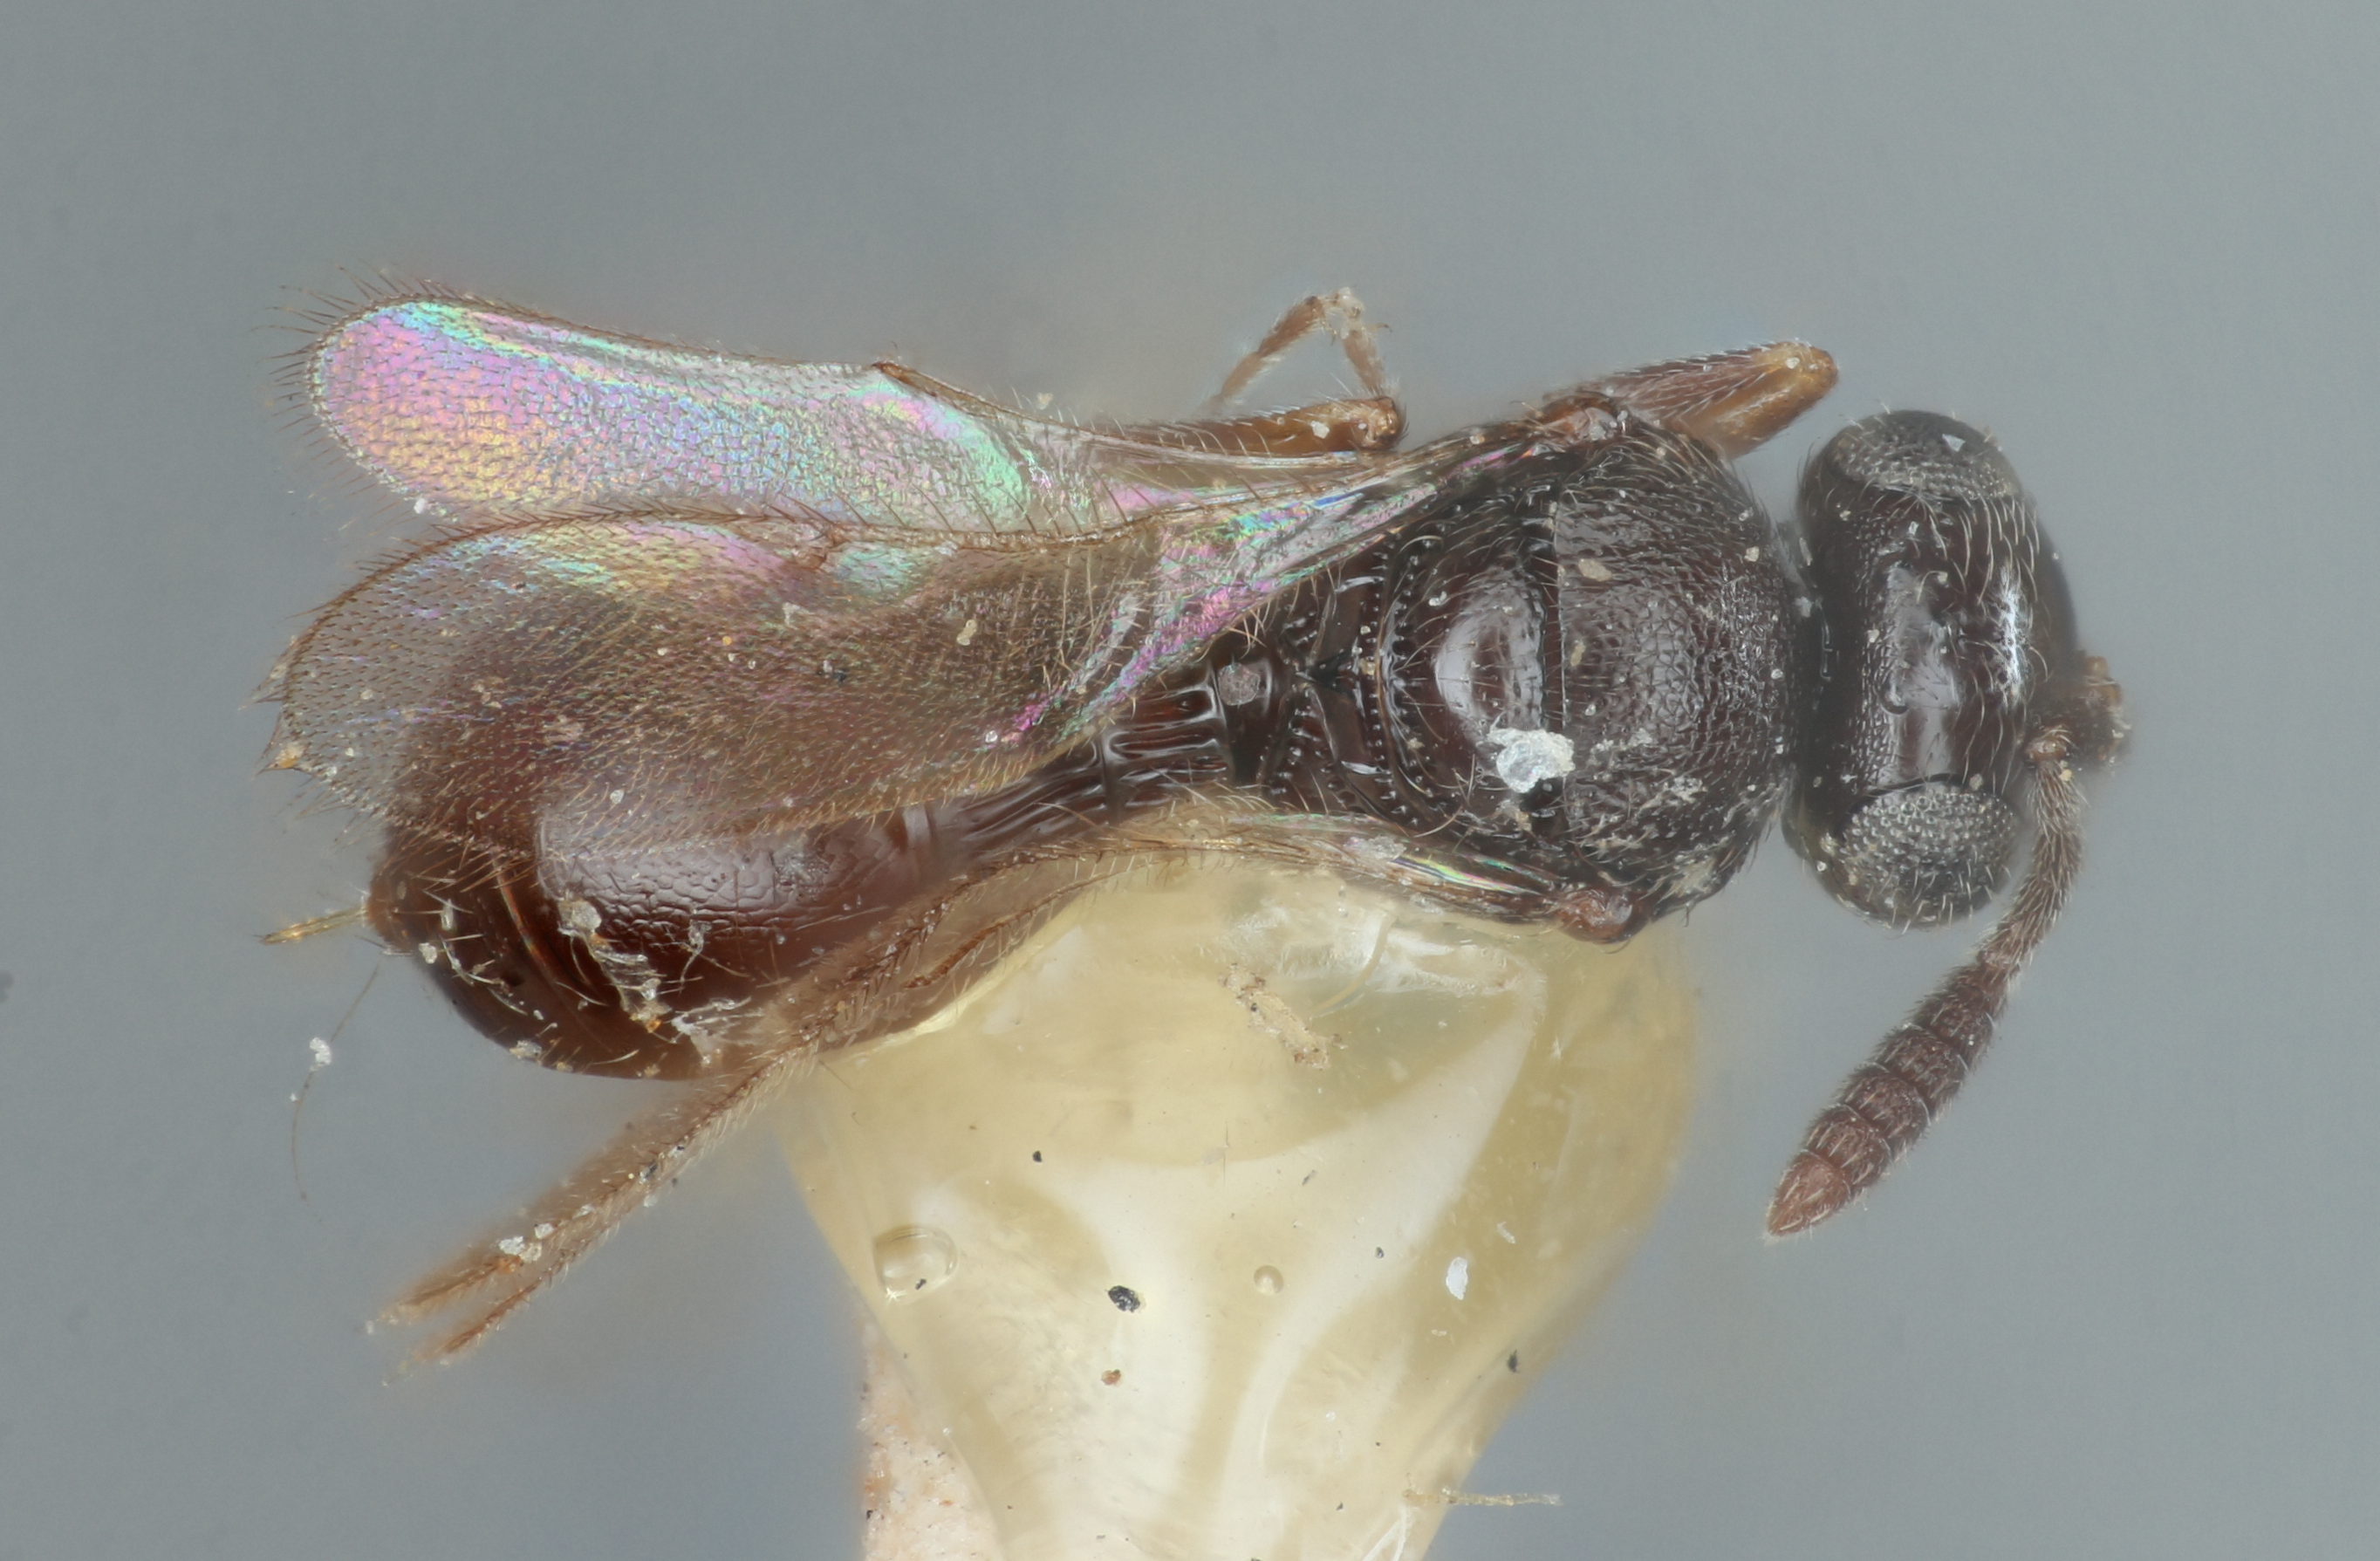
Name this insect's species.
Hoplogryon tibialis
